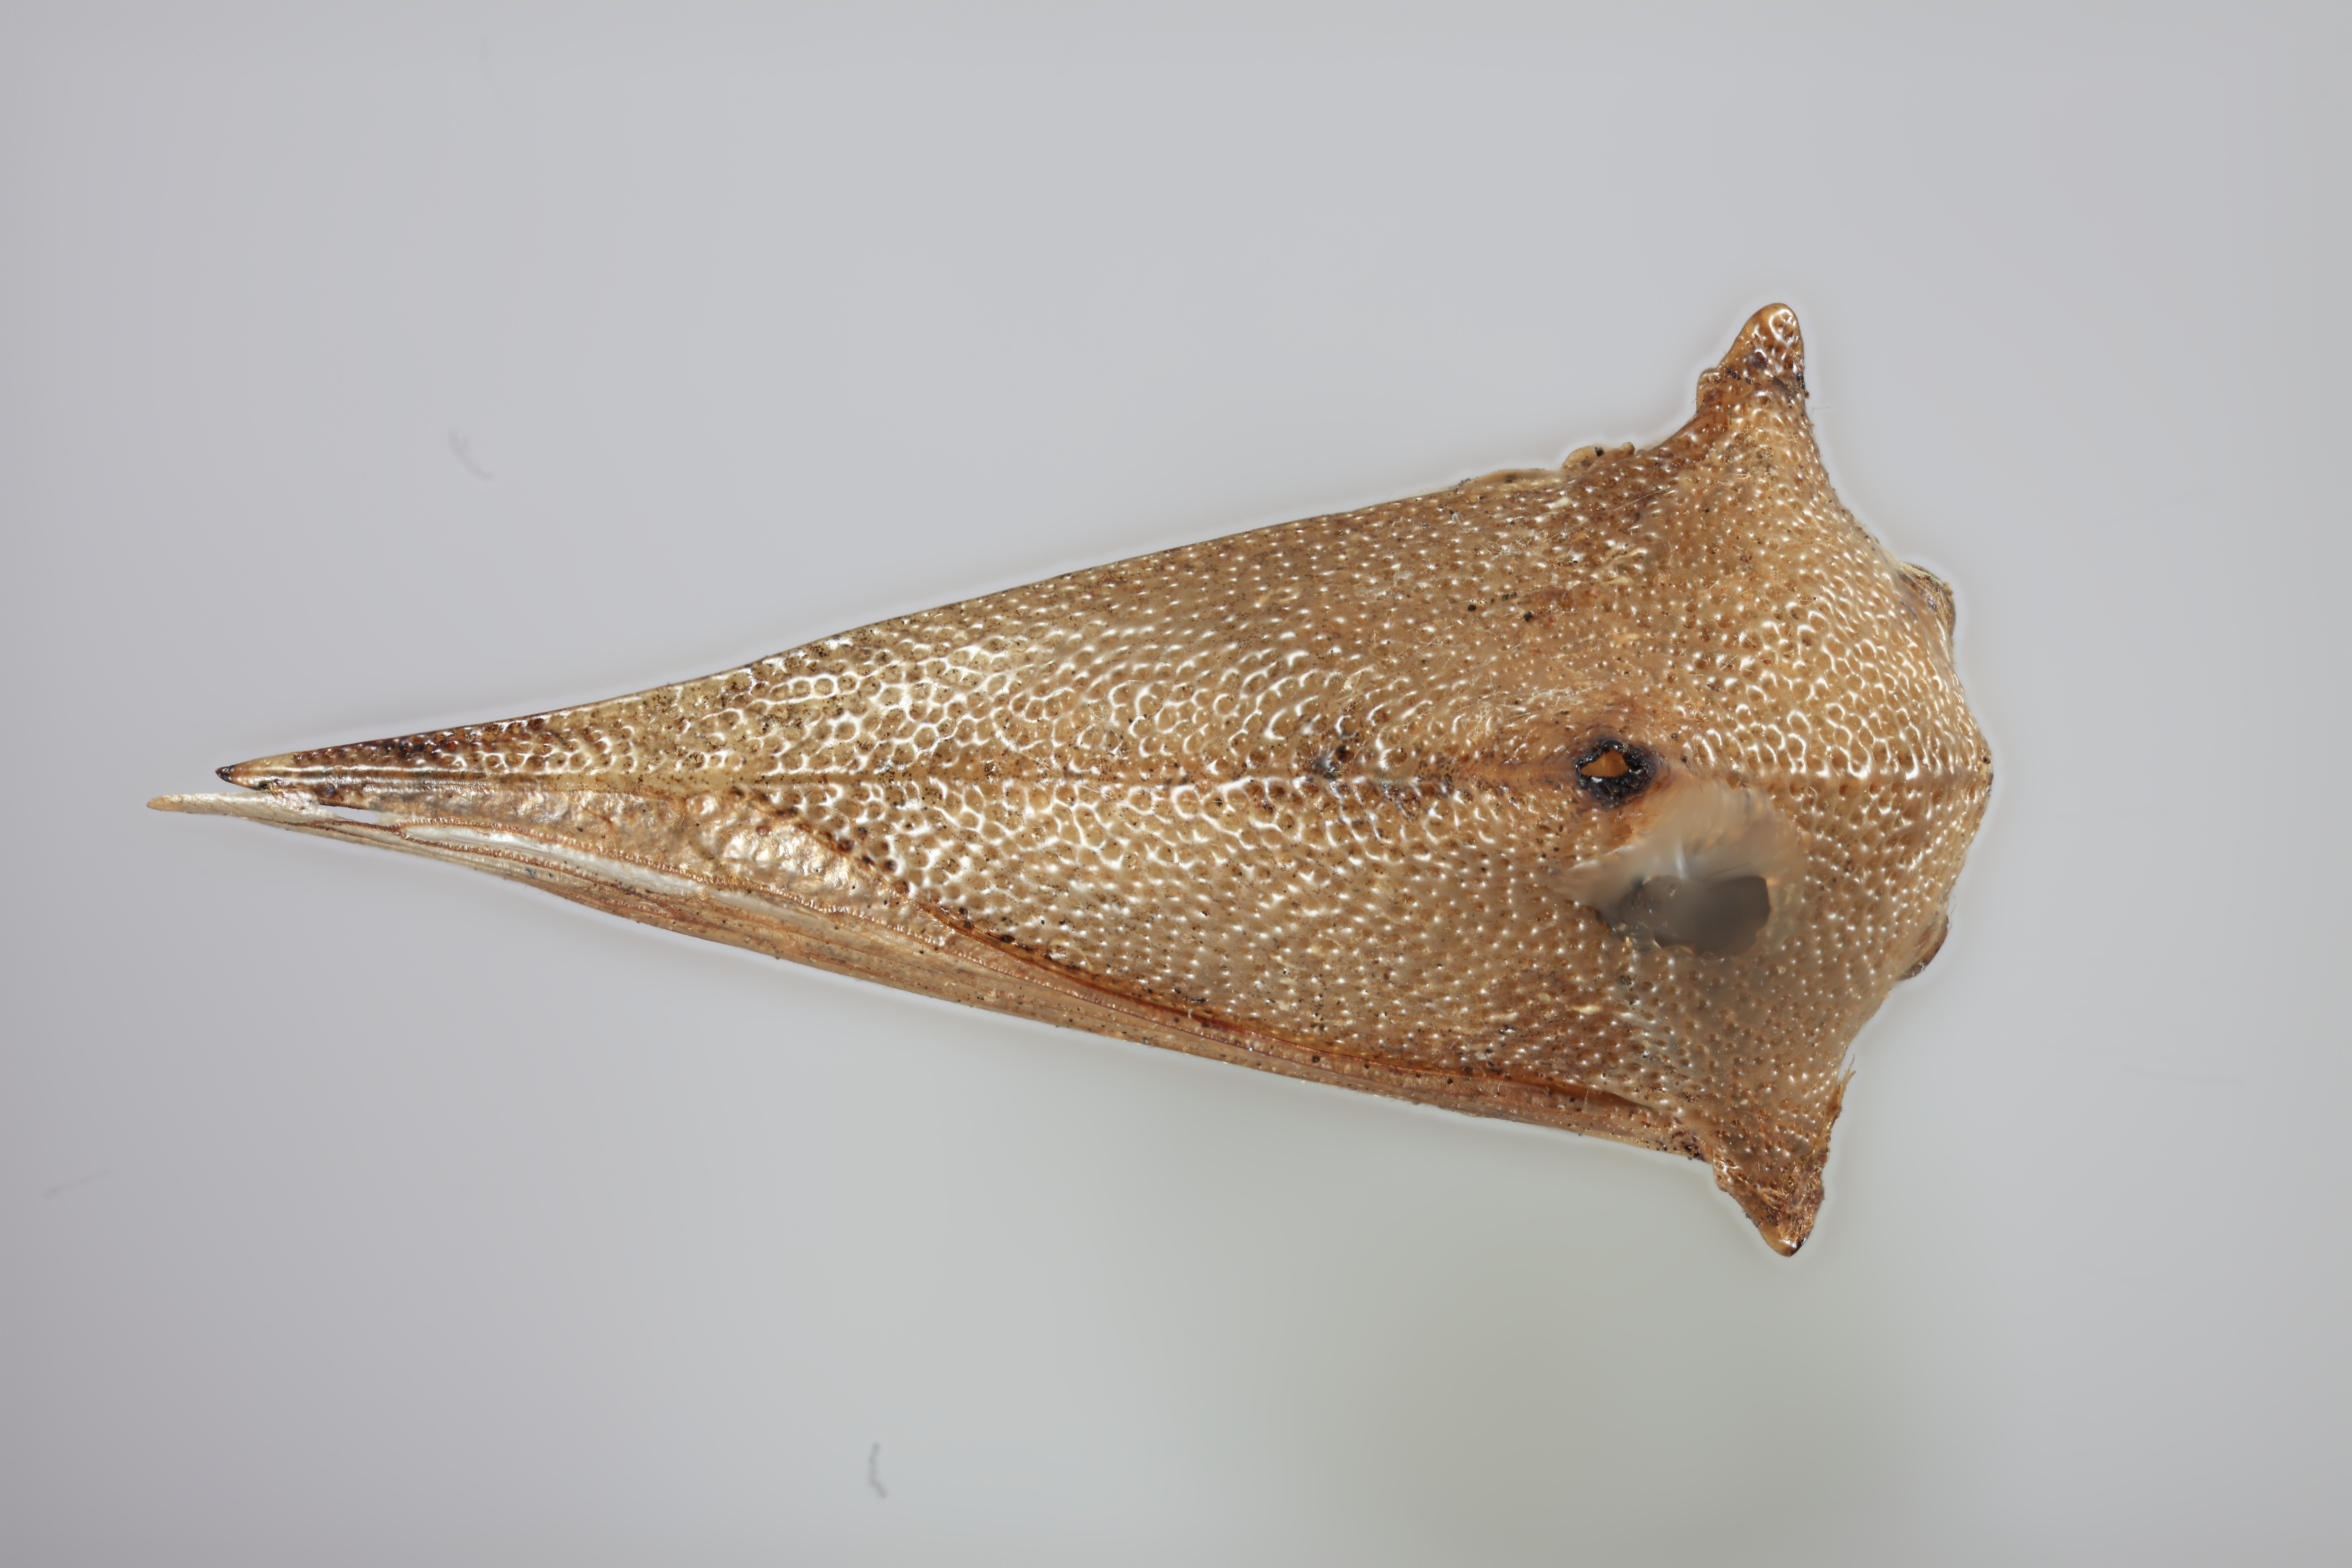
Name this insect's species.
Umbonia immaculata
